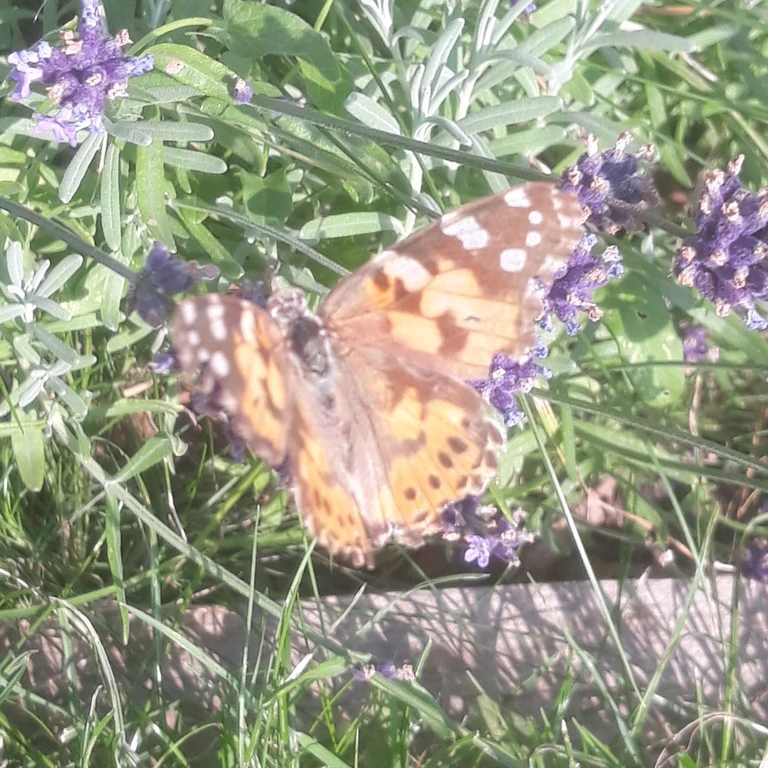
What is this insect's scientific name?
Vanessa cardui
